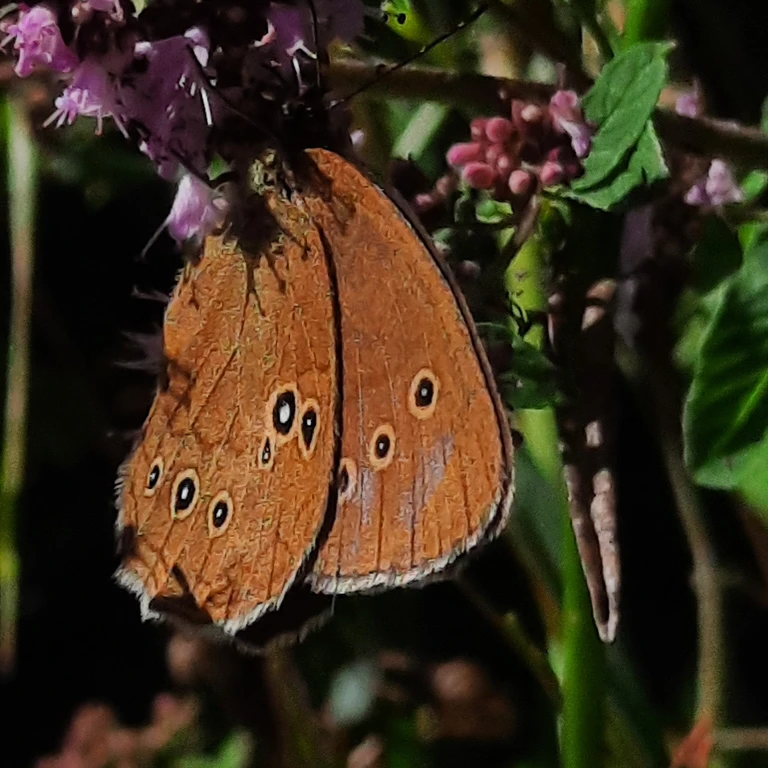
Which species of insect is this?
Aphantopus hyperantus
